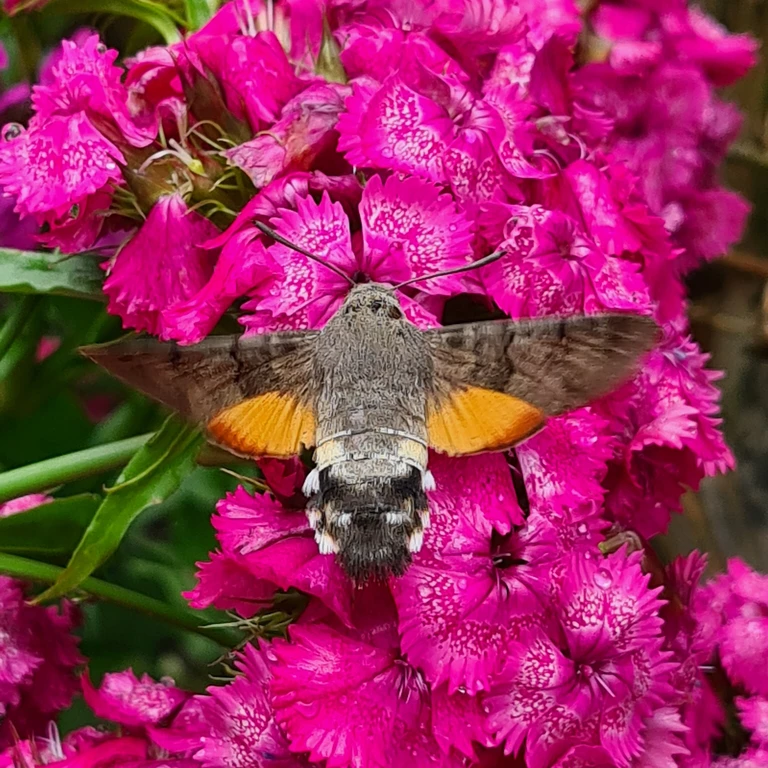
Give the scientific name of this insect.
Macroglossum stellatarum
